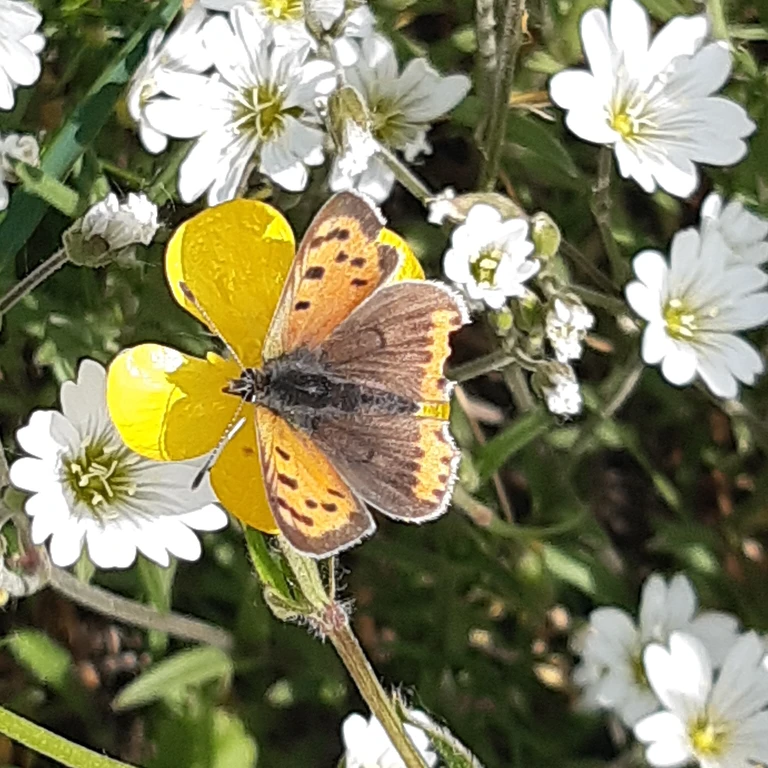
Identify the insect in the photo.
Lycaena phlaeas
